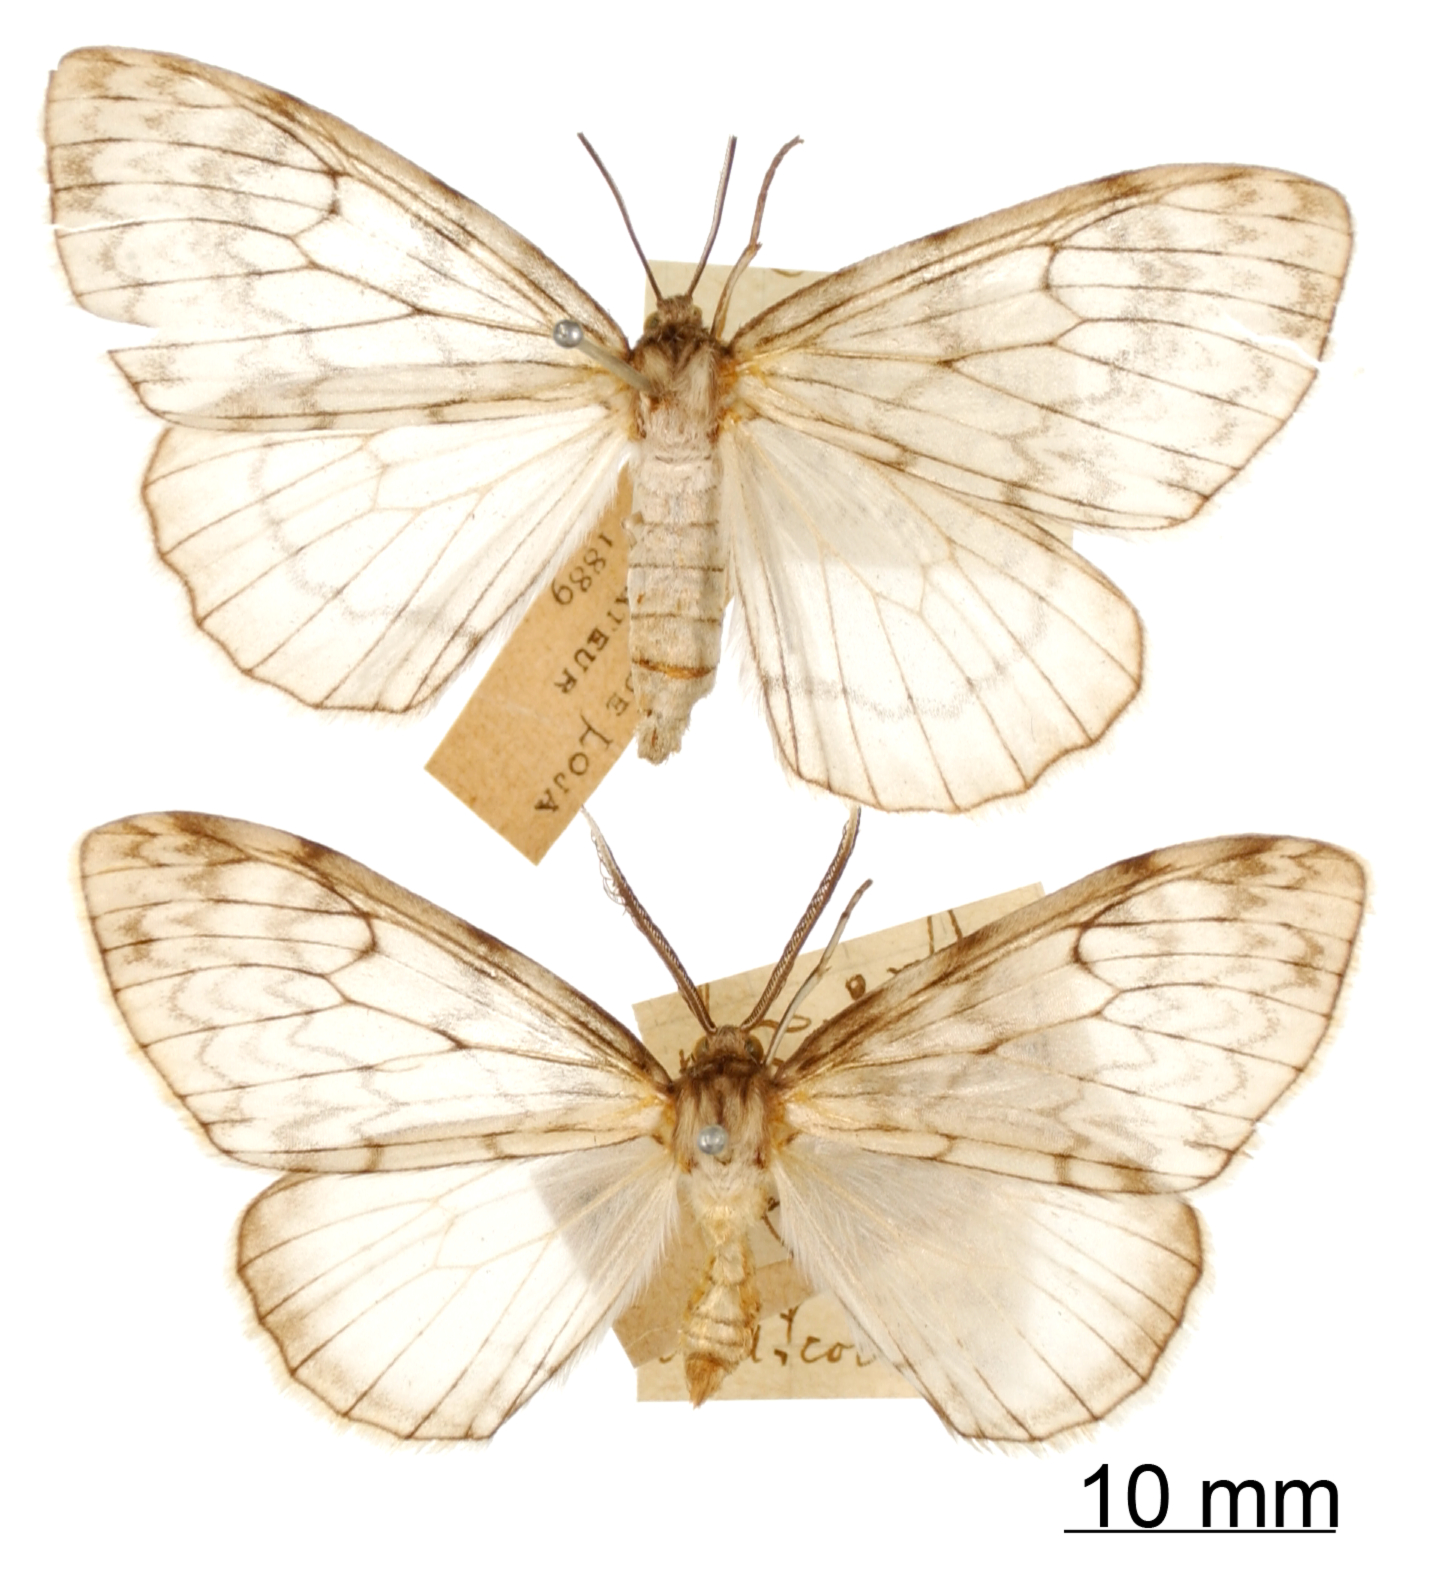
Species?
Fulgurodes parcitata
